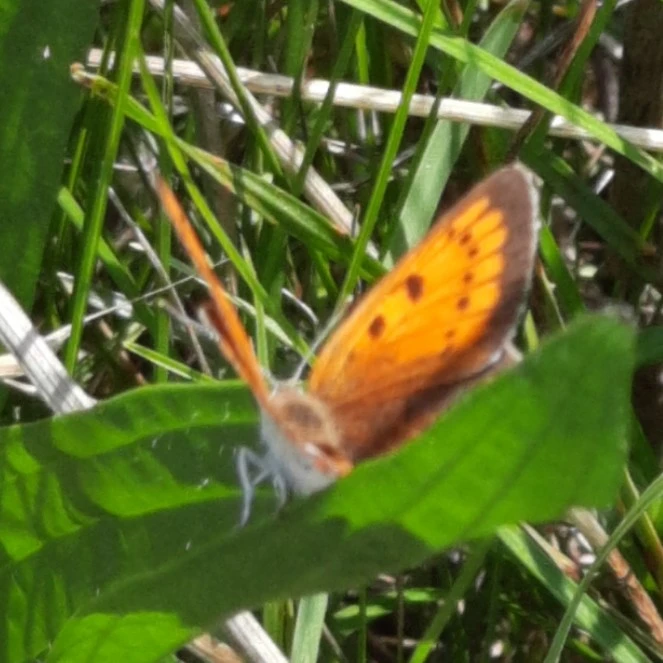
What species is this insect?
Lycaena dispar
